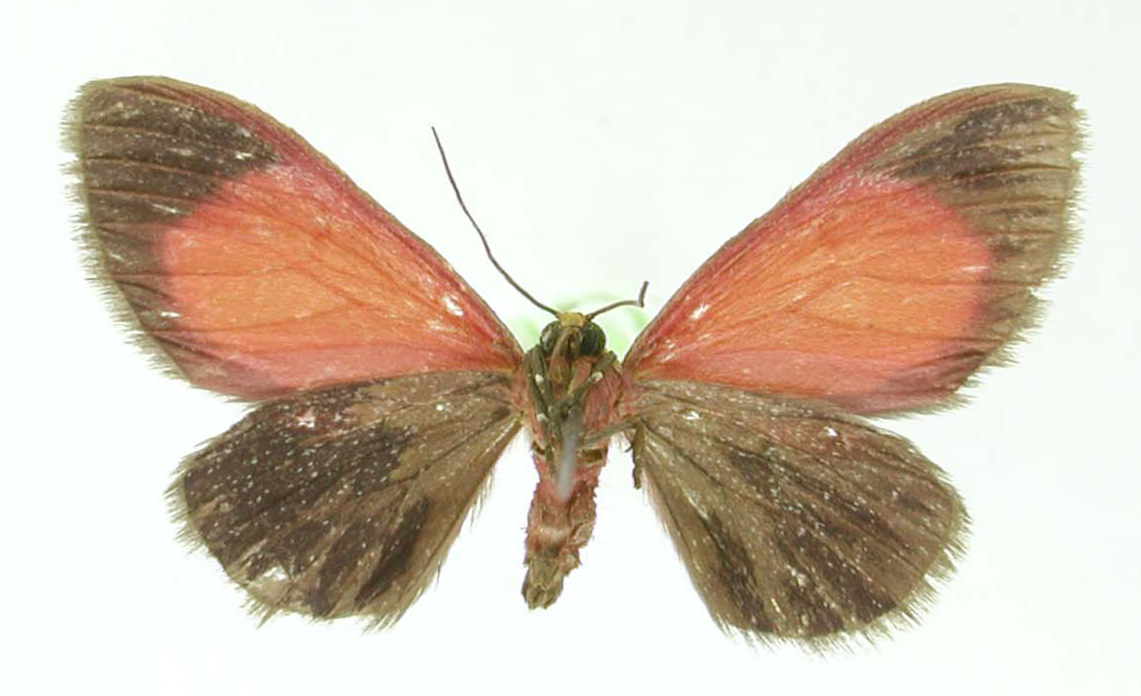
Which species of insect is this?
Oenotrus phanerischyne
